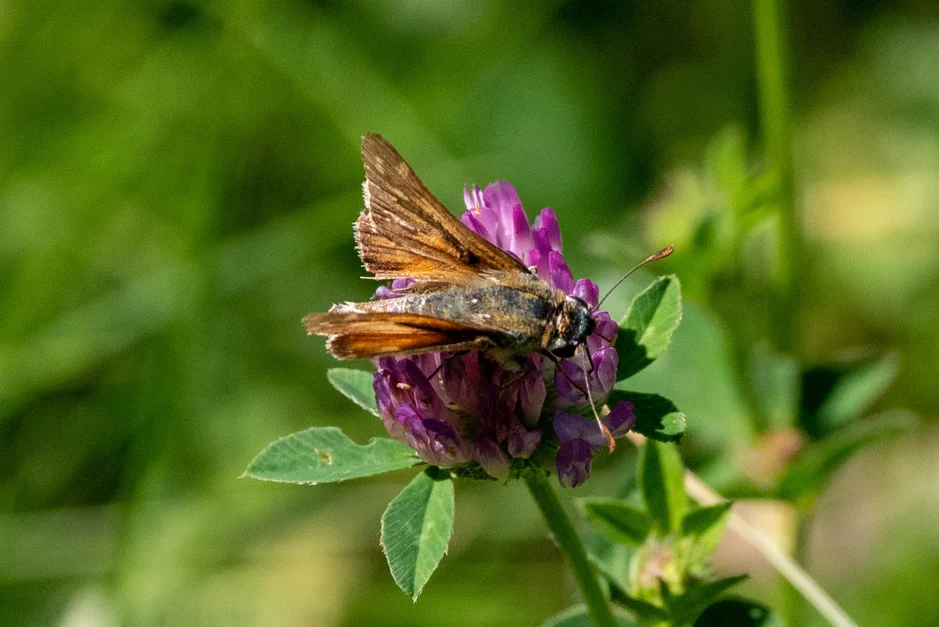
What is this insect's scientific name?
Hesperia comma
